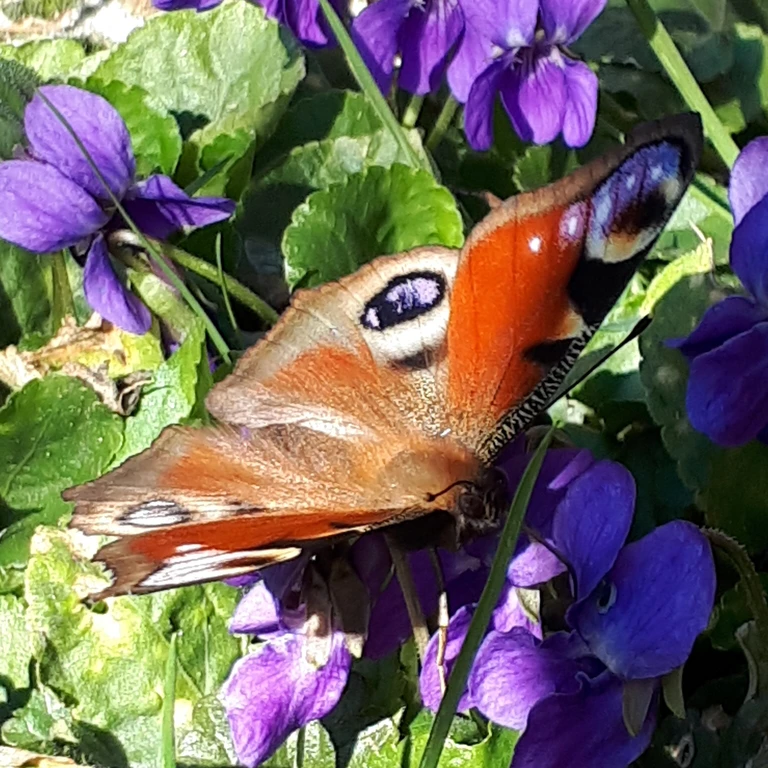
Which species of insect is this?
Aglais io
